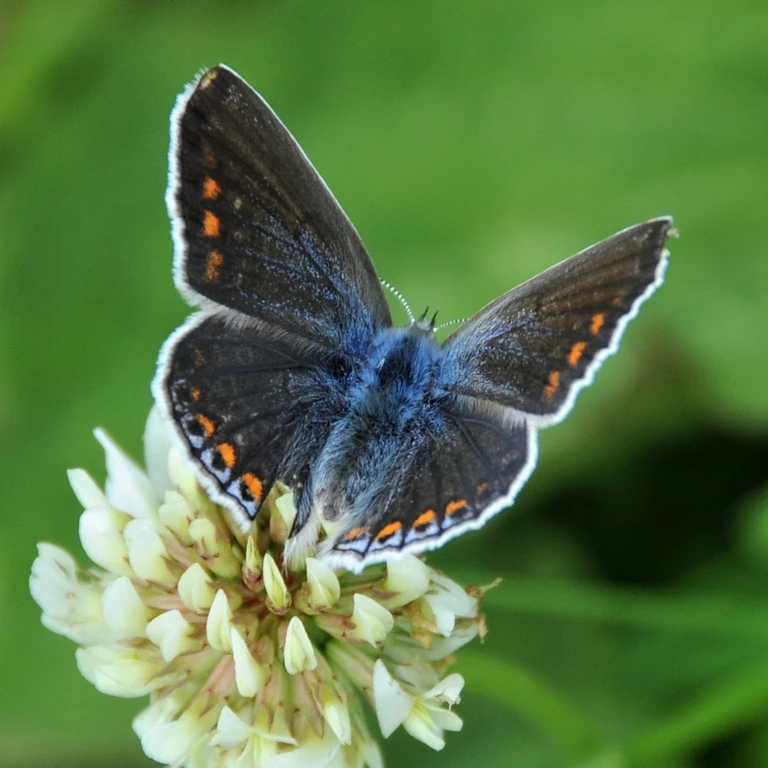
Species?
Polyommatus icarus
